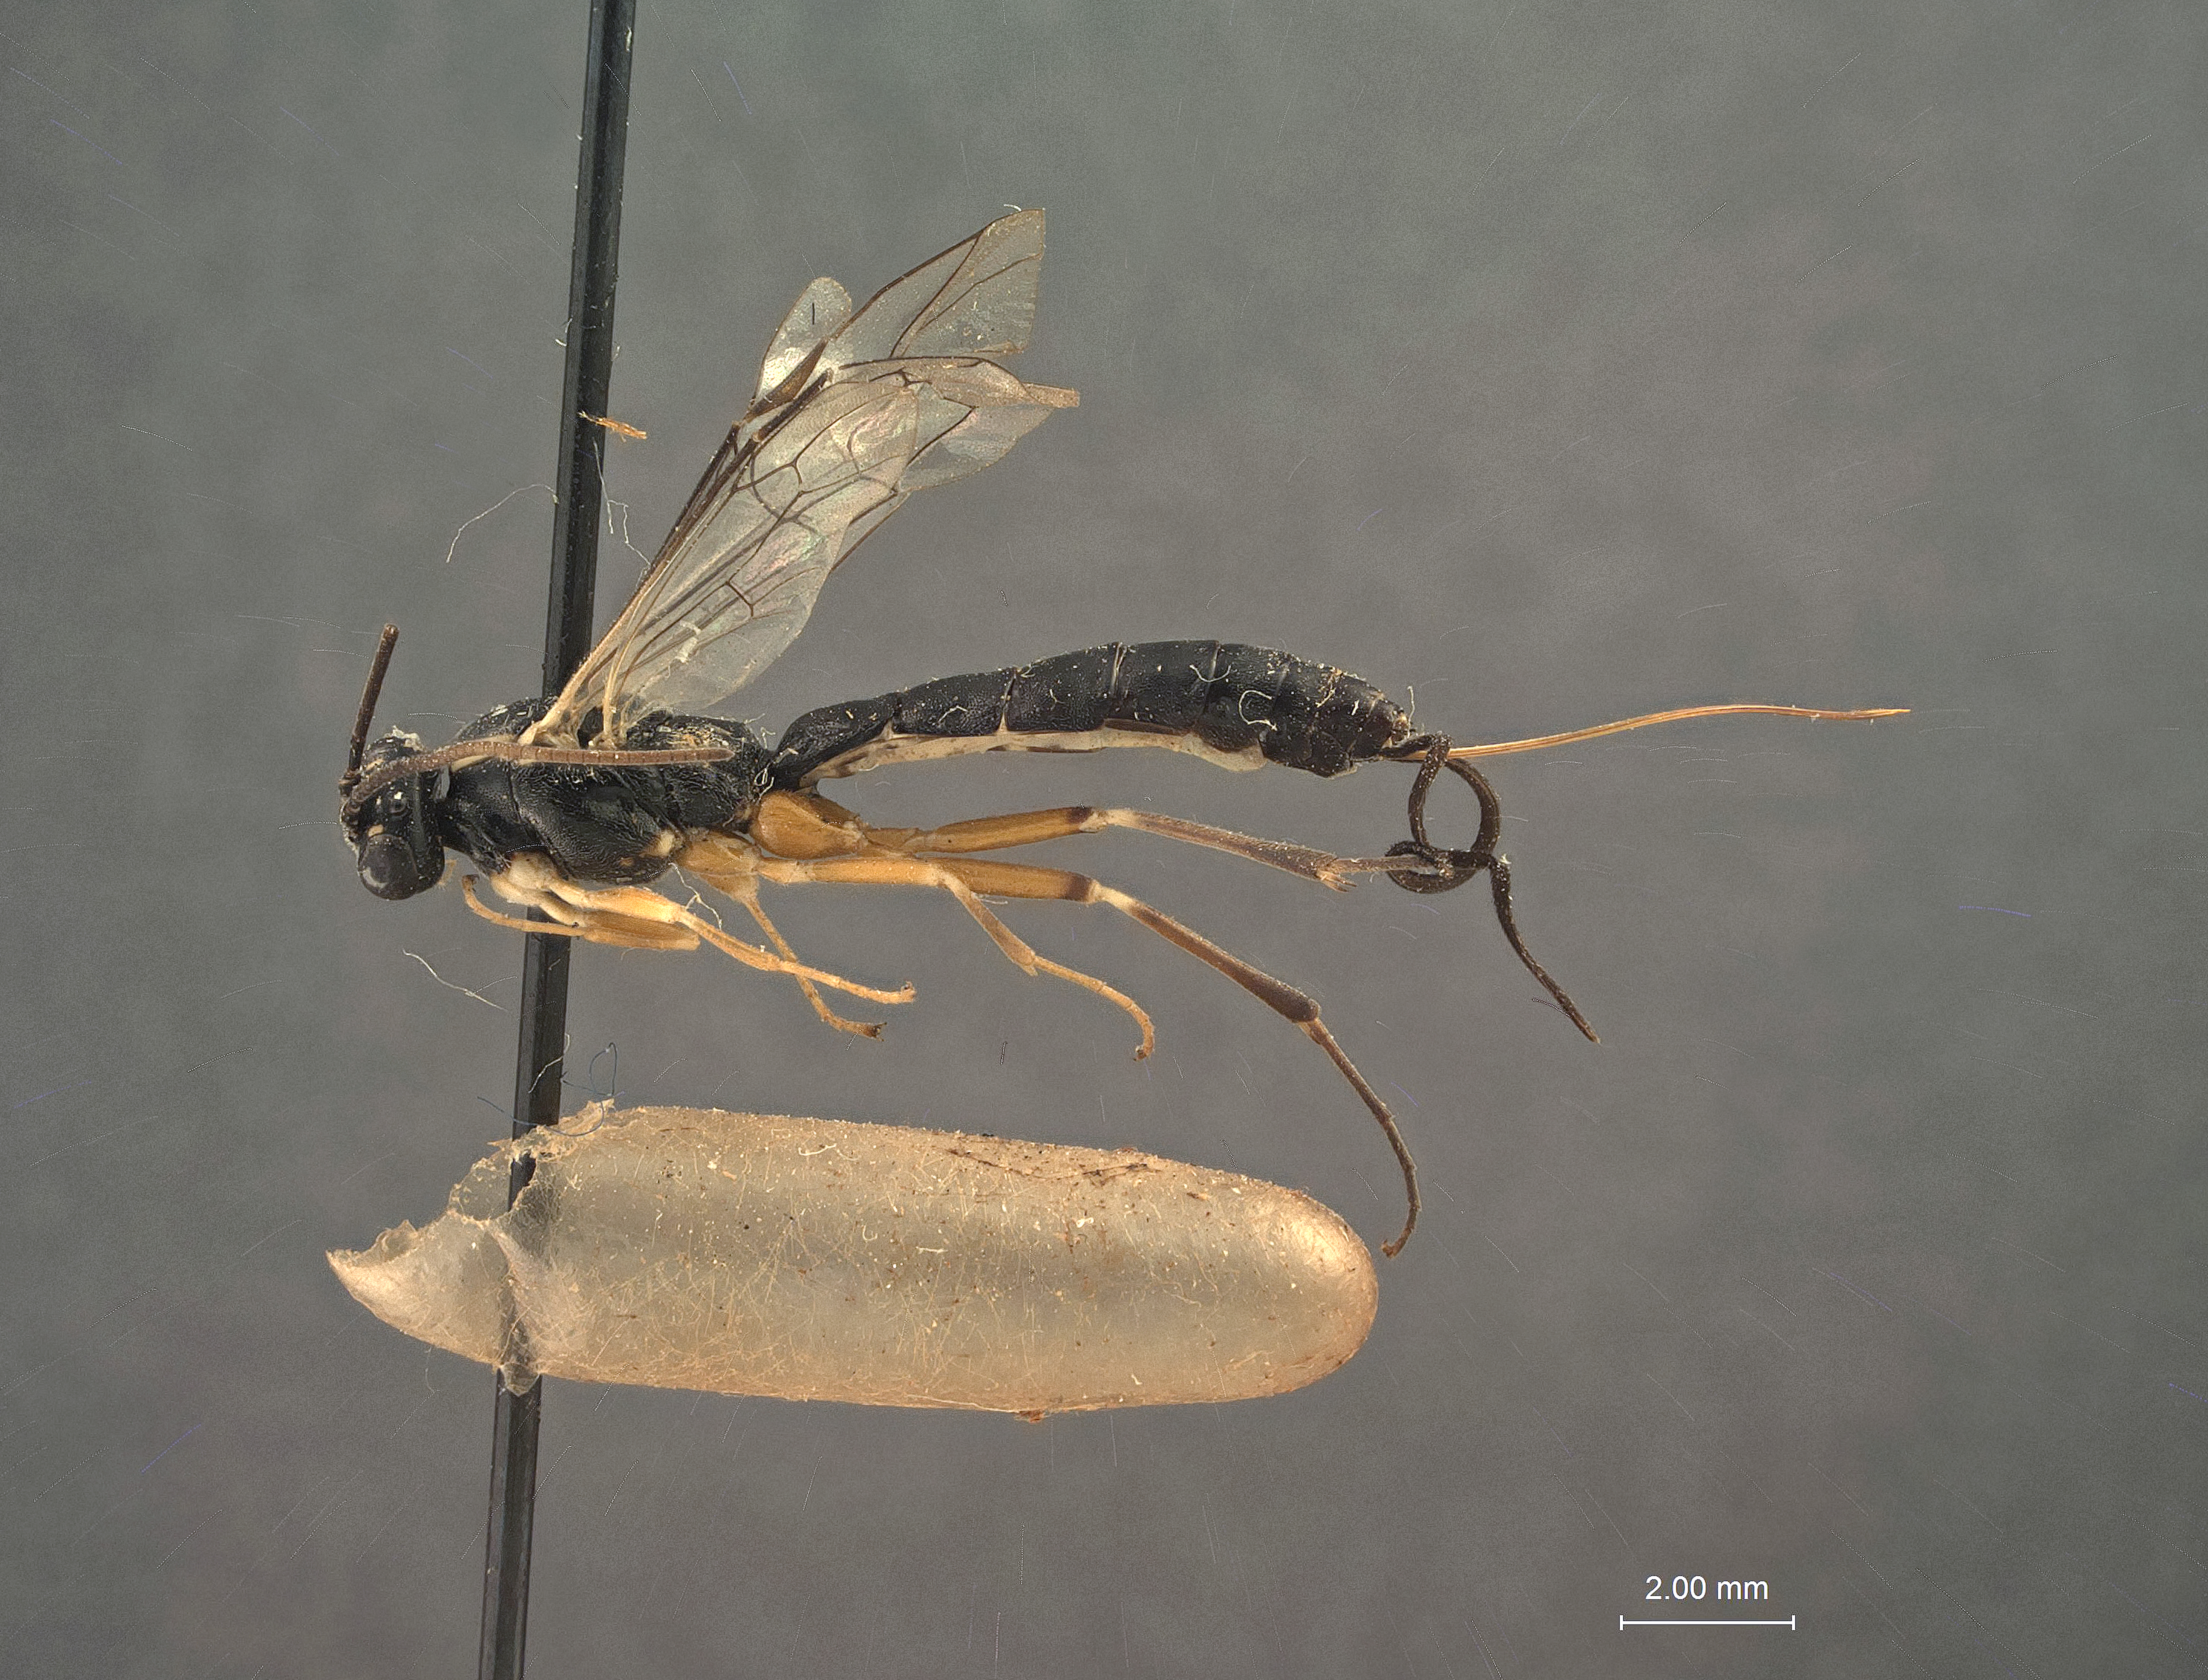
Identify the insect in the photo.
Stilbopoides sesiavora
